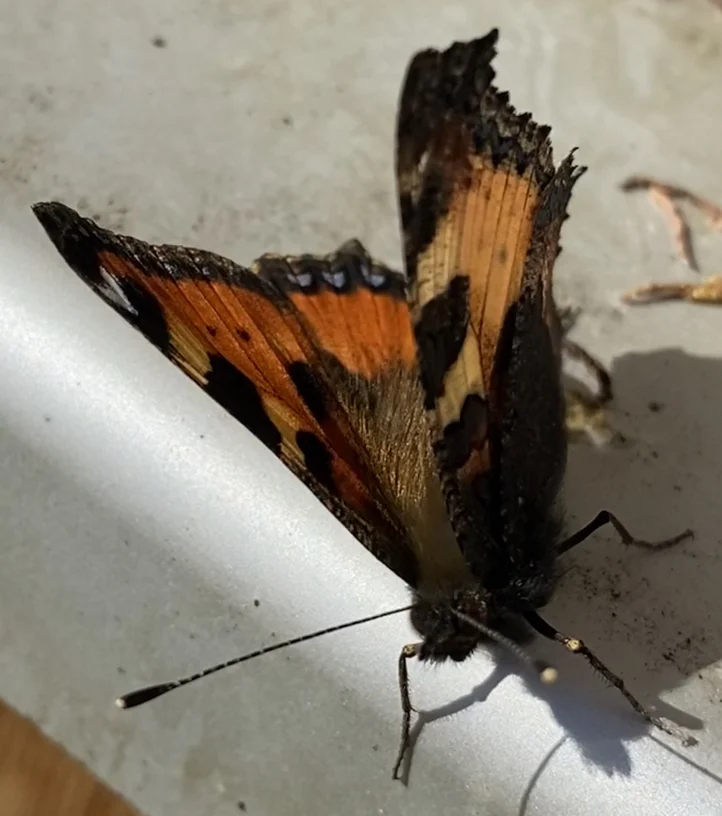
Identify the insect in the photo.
Aglais urticae
